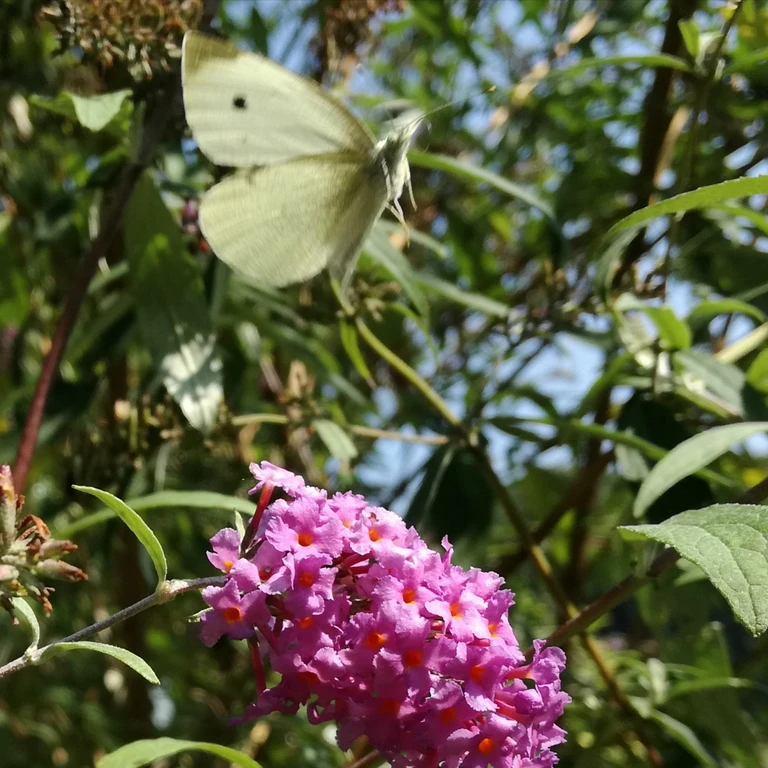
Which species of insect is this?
Pieris rapae
